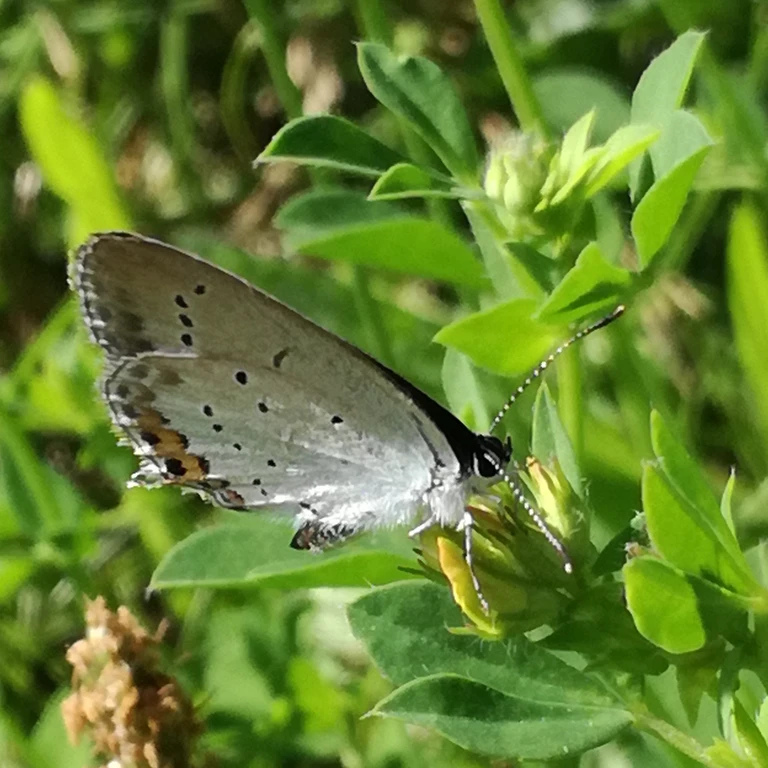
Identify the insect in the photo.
Cupido argiades (also Elkalyce argiades)
